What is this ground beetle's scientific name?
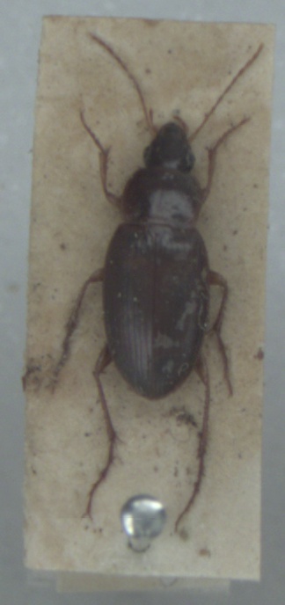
Calathus mollis
